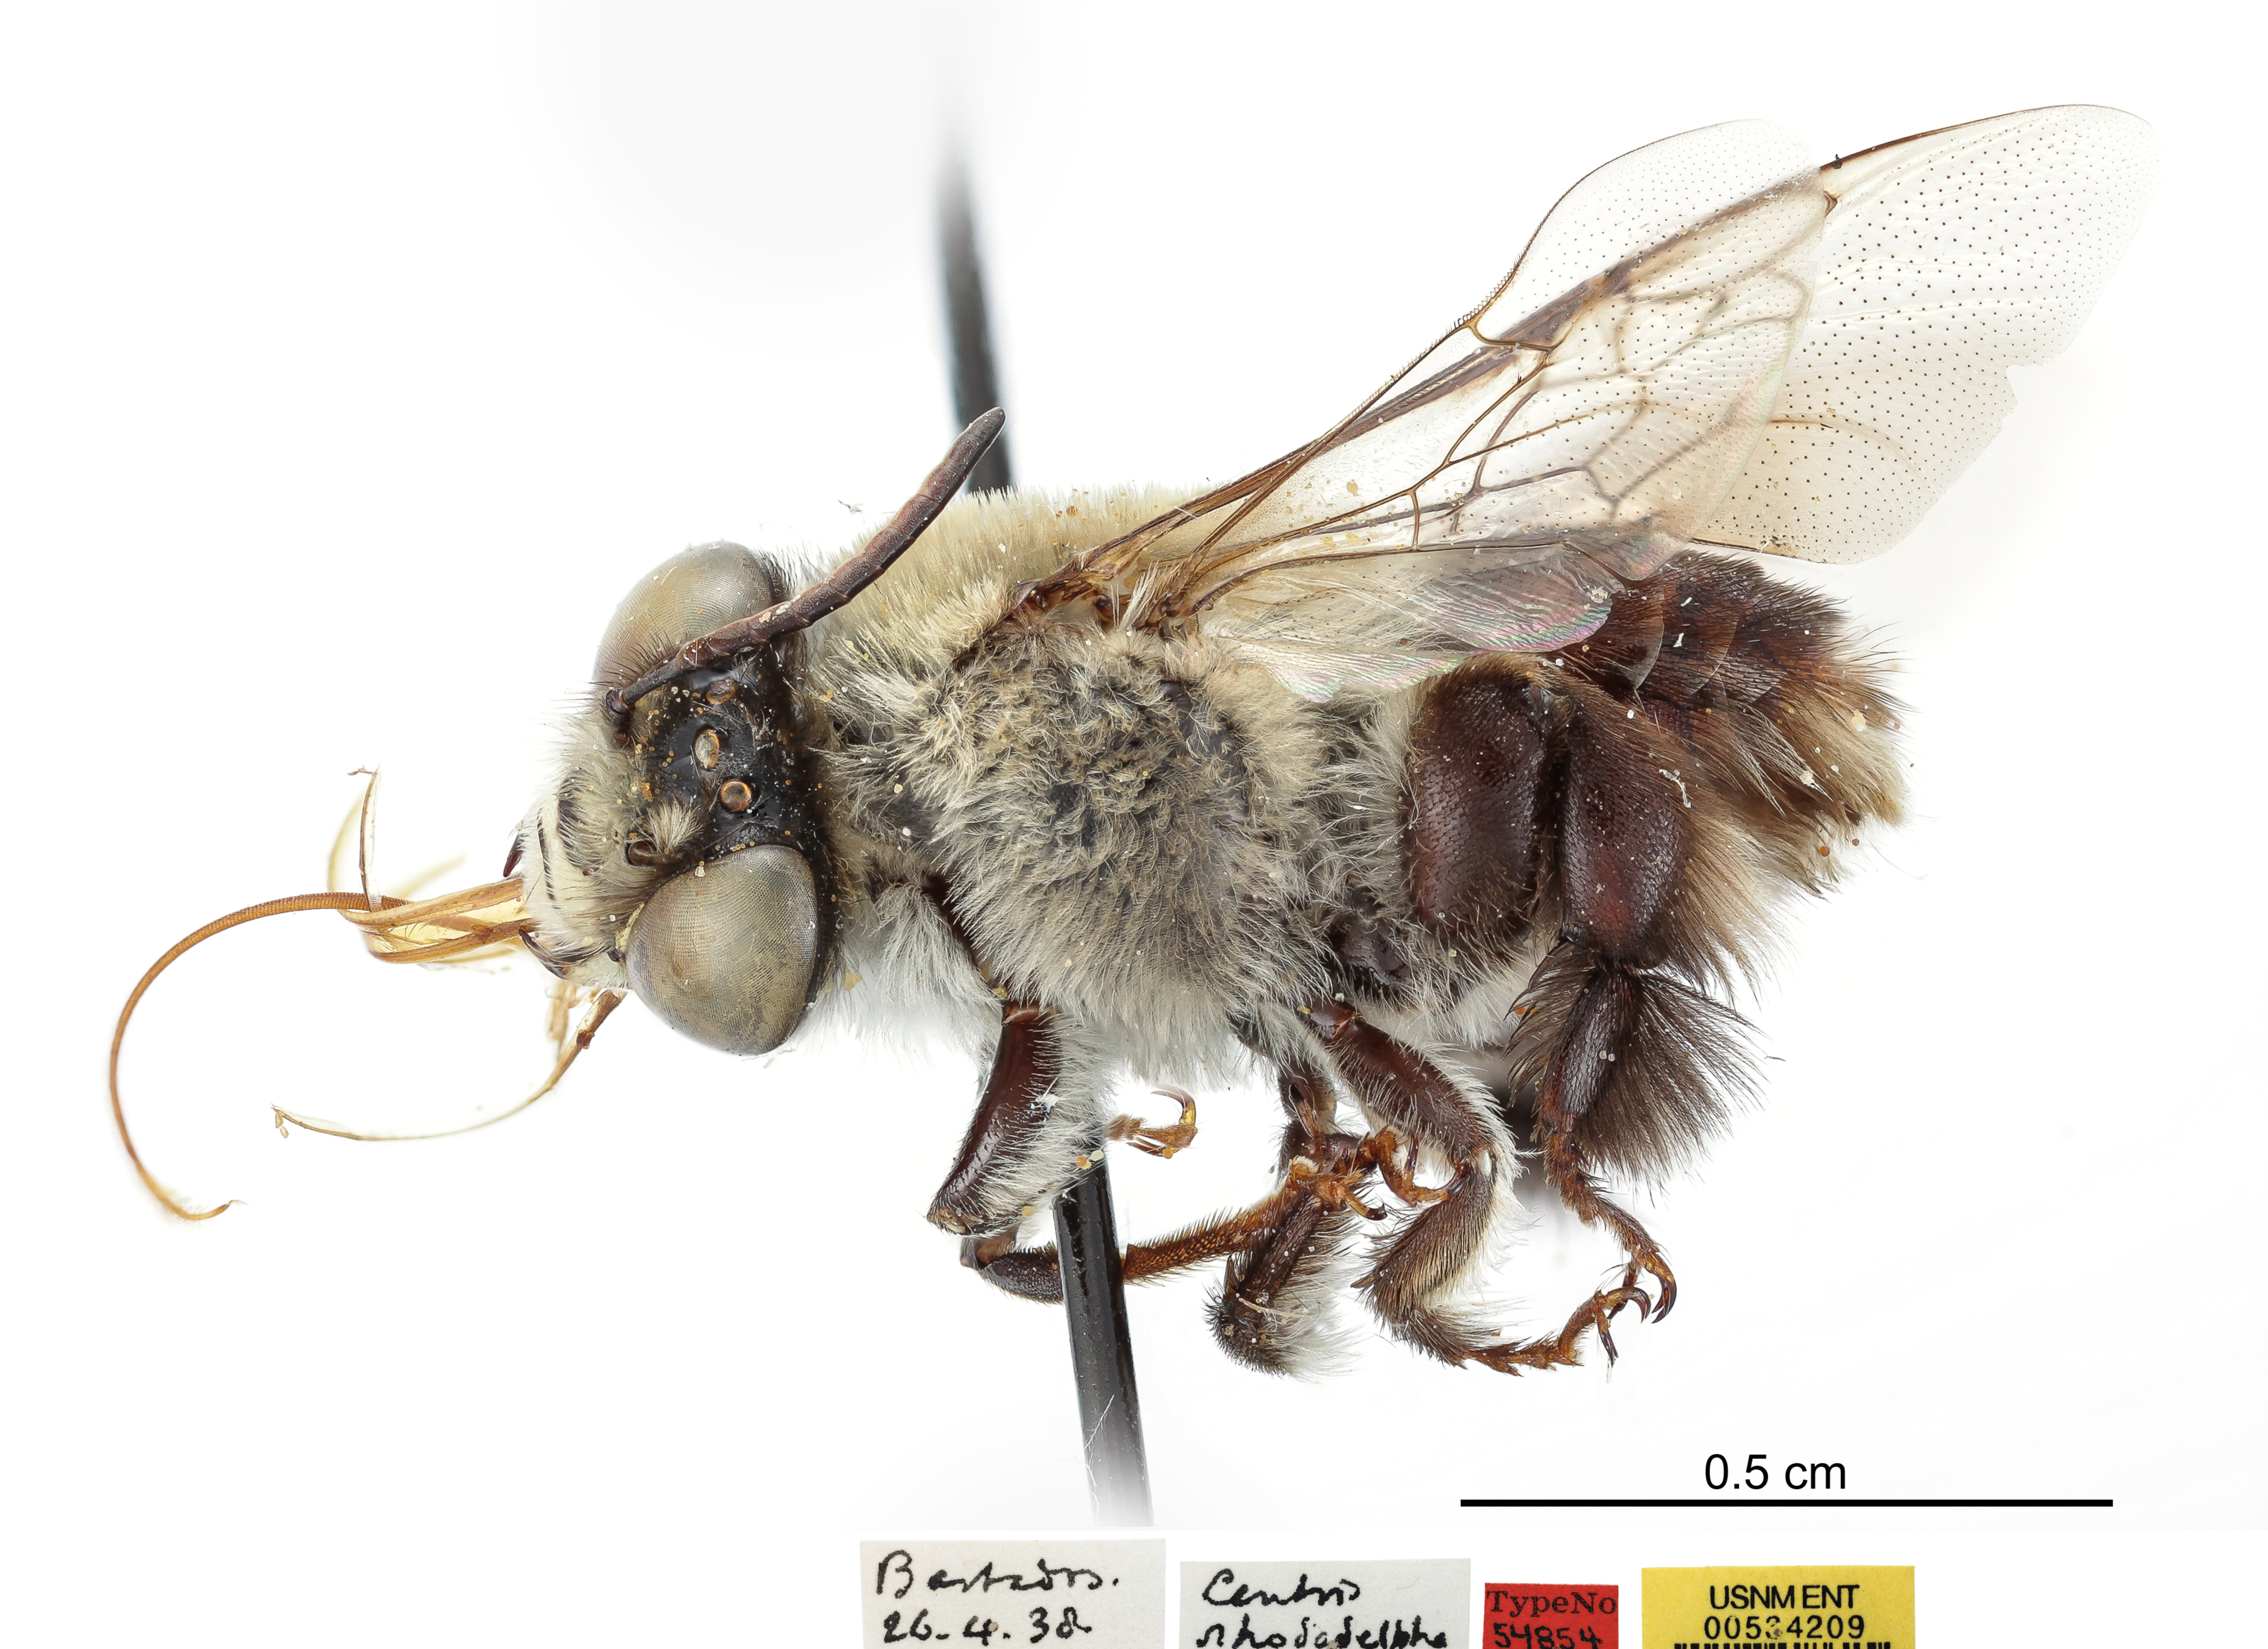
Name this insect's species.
Centris rhododelpha
